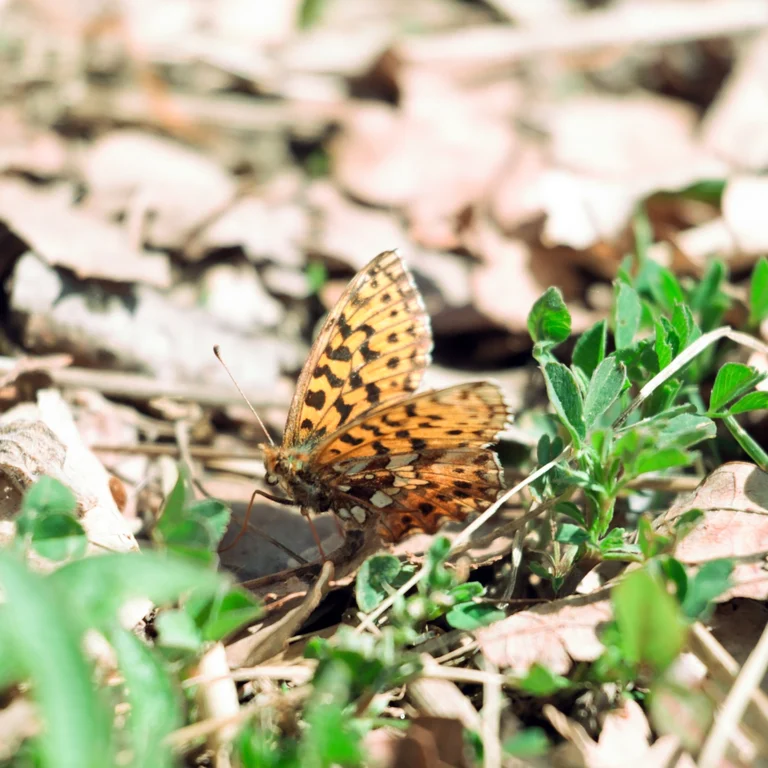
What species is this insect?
Boloria dia
